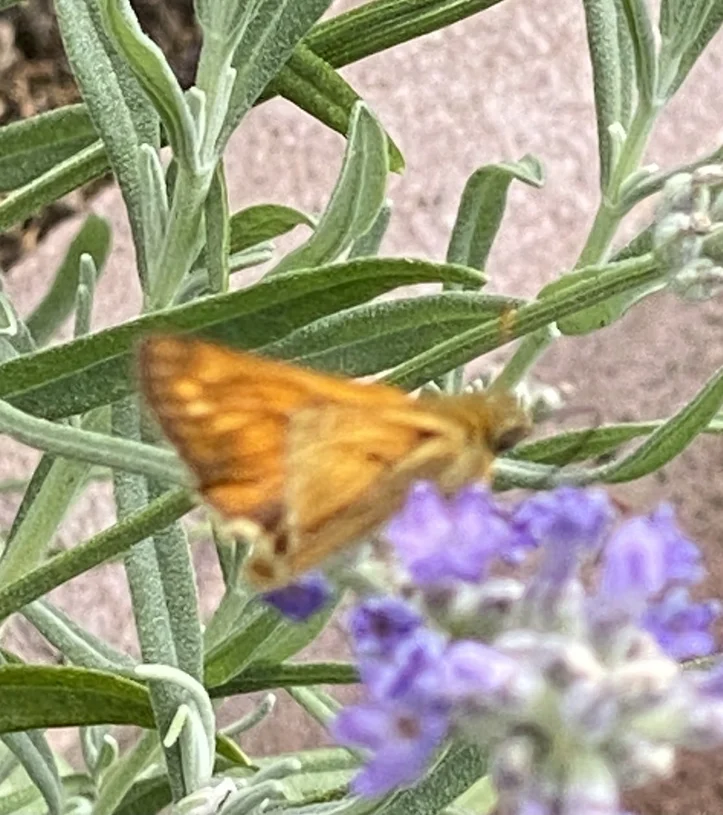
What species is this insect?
Ochlodes sylvanus (also Ochlodes venata)
